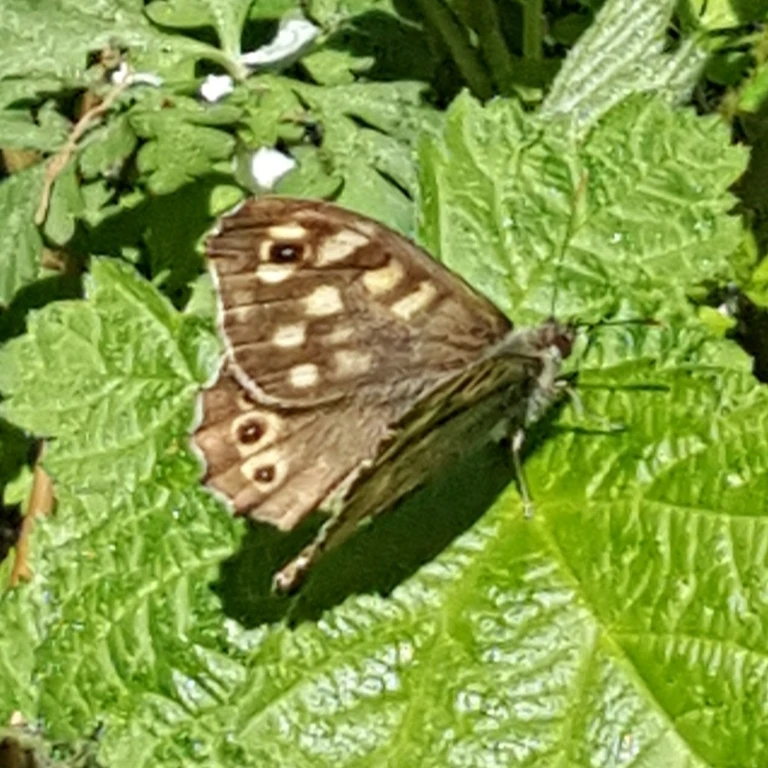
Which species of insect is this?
Pararge aegeria
